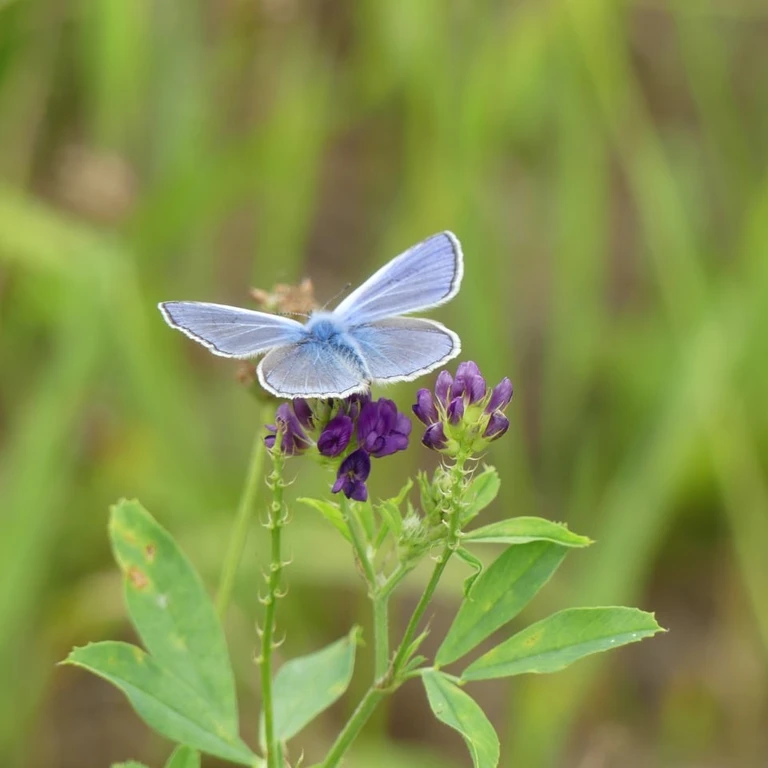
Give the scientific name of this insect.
Polyommatus icarus
